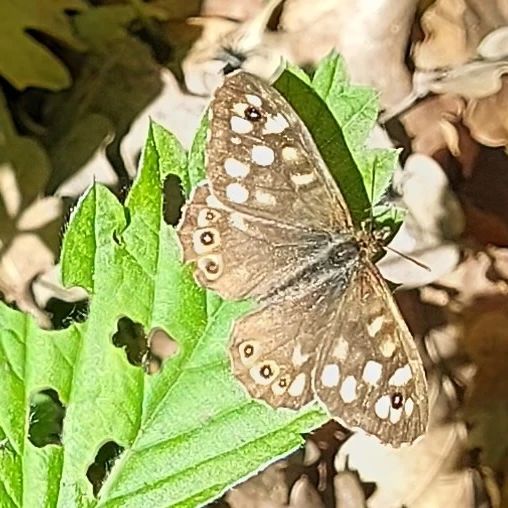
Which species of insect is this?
Pararge aegeria
